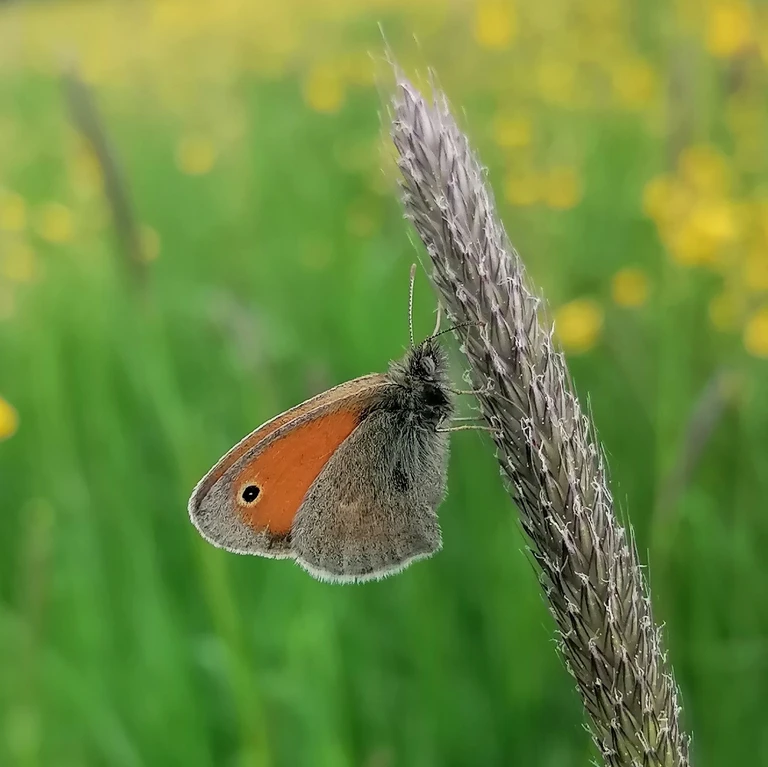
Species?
Coenonympha pamphilus
